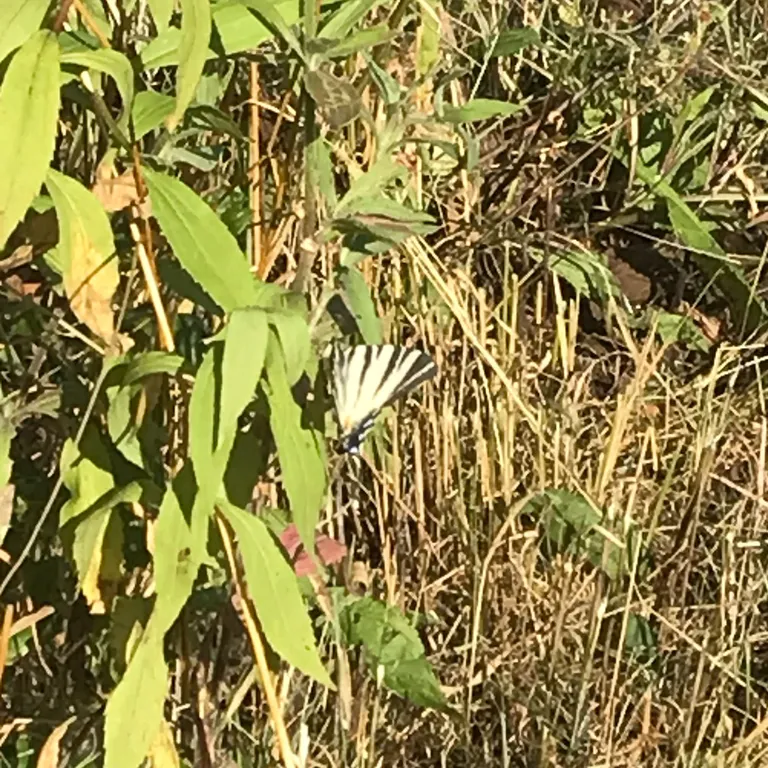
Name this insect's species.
Iphiclides podalirius
